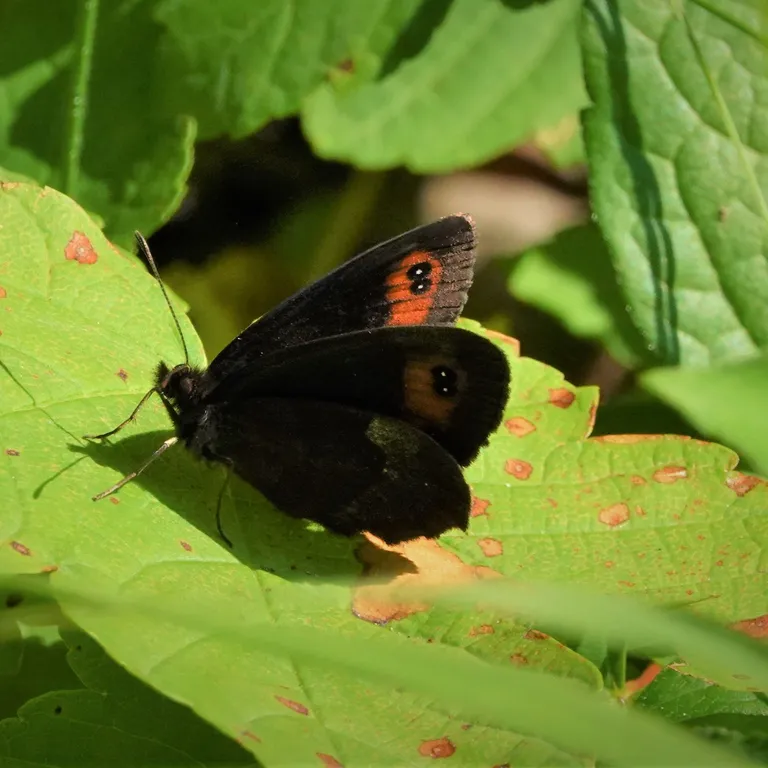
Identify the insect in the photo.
Erebia aethiops
